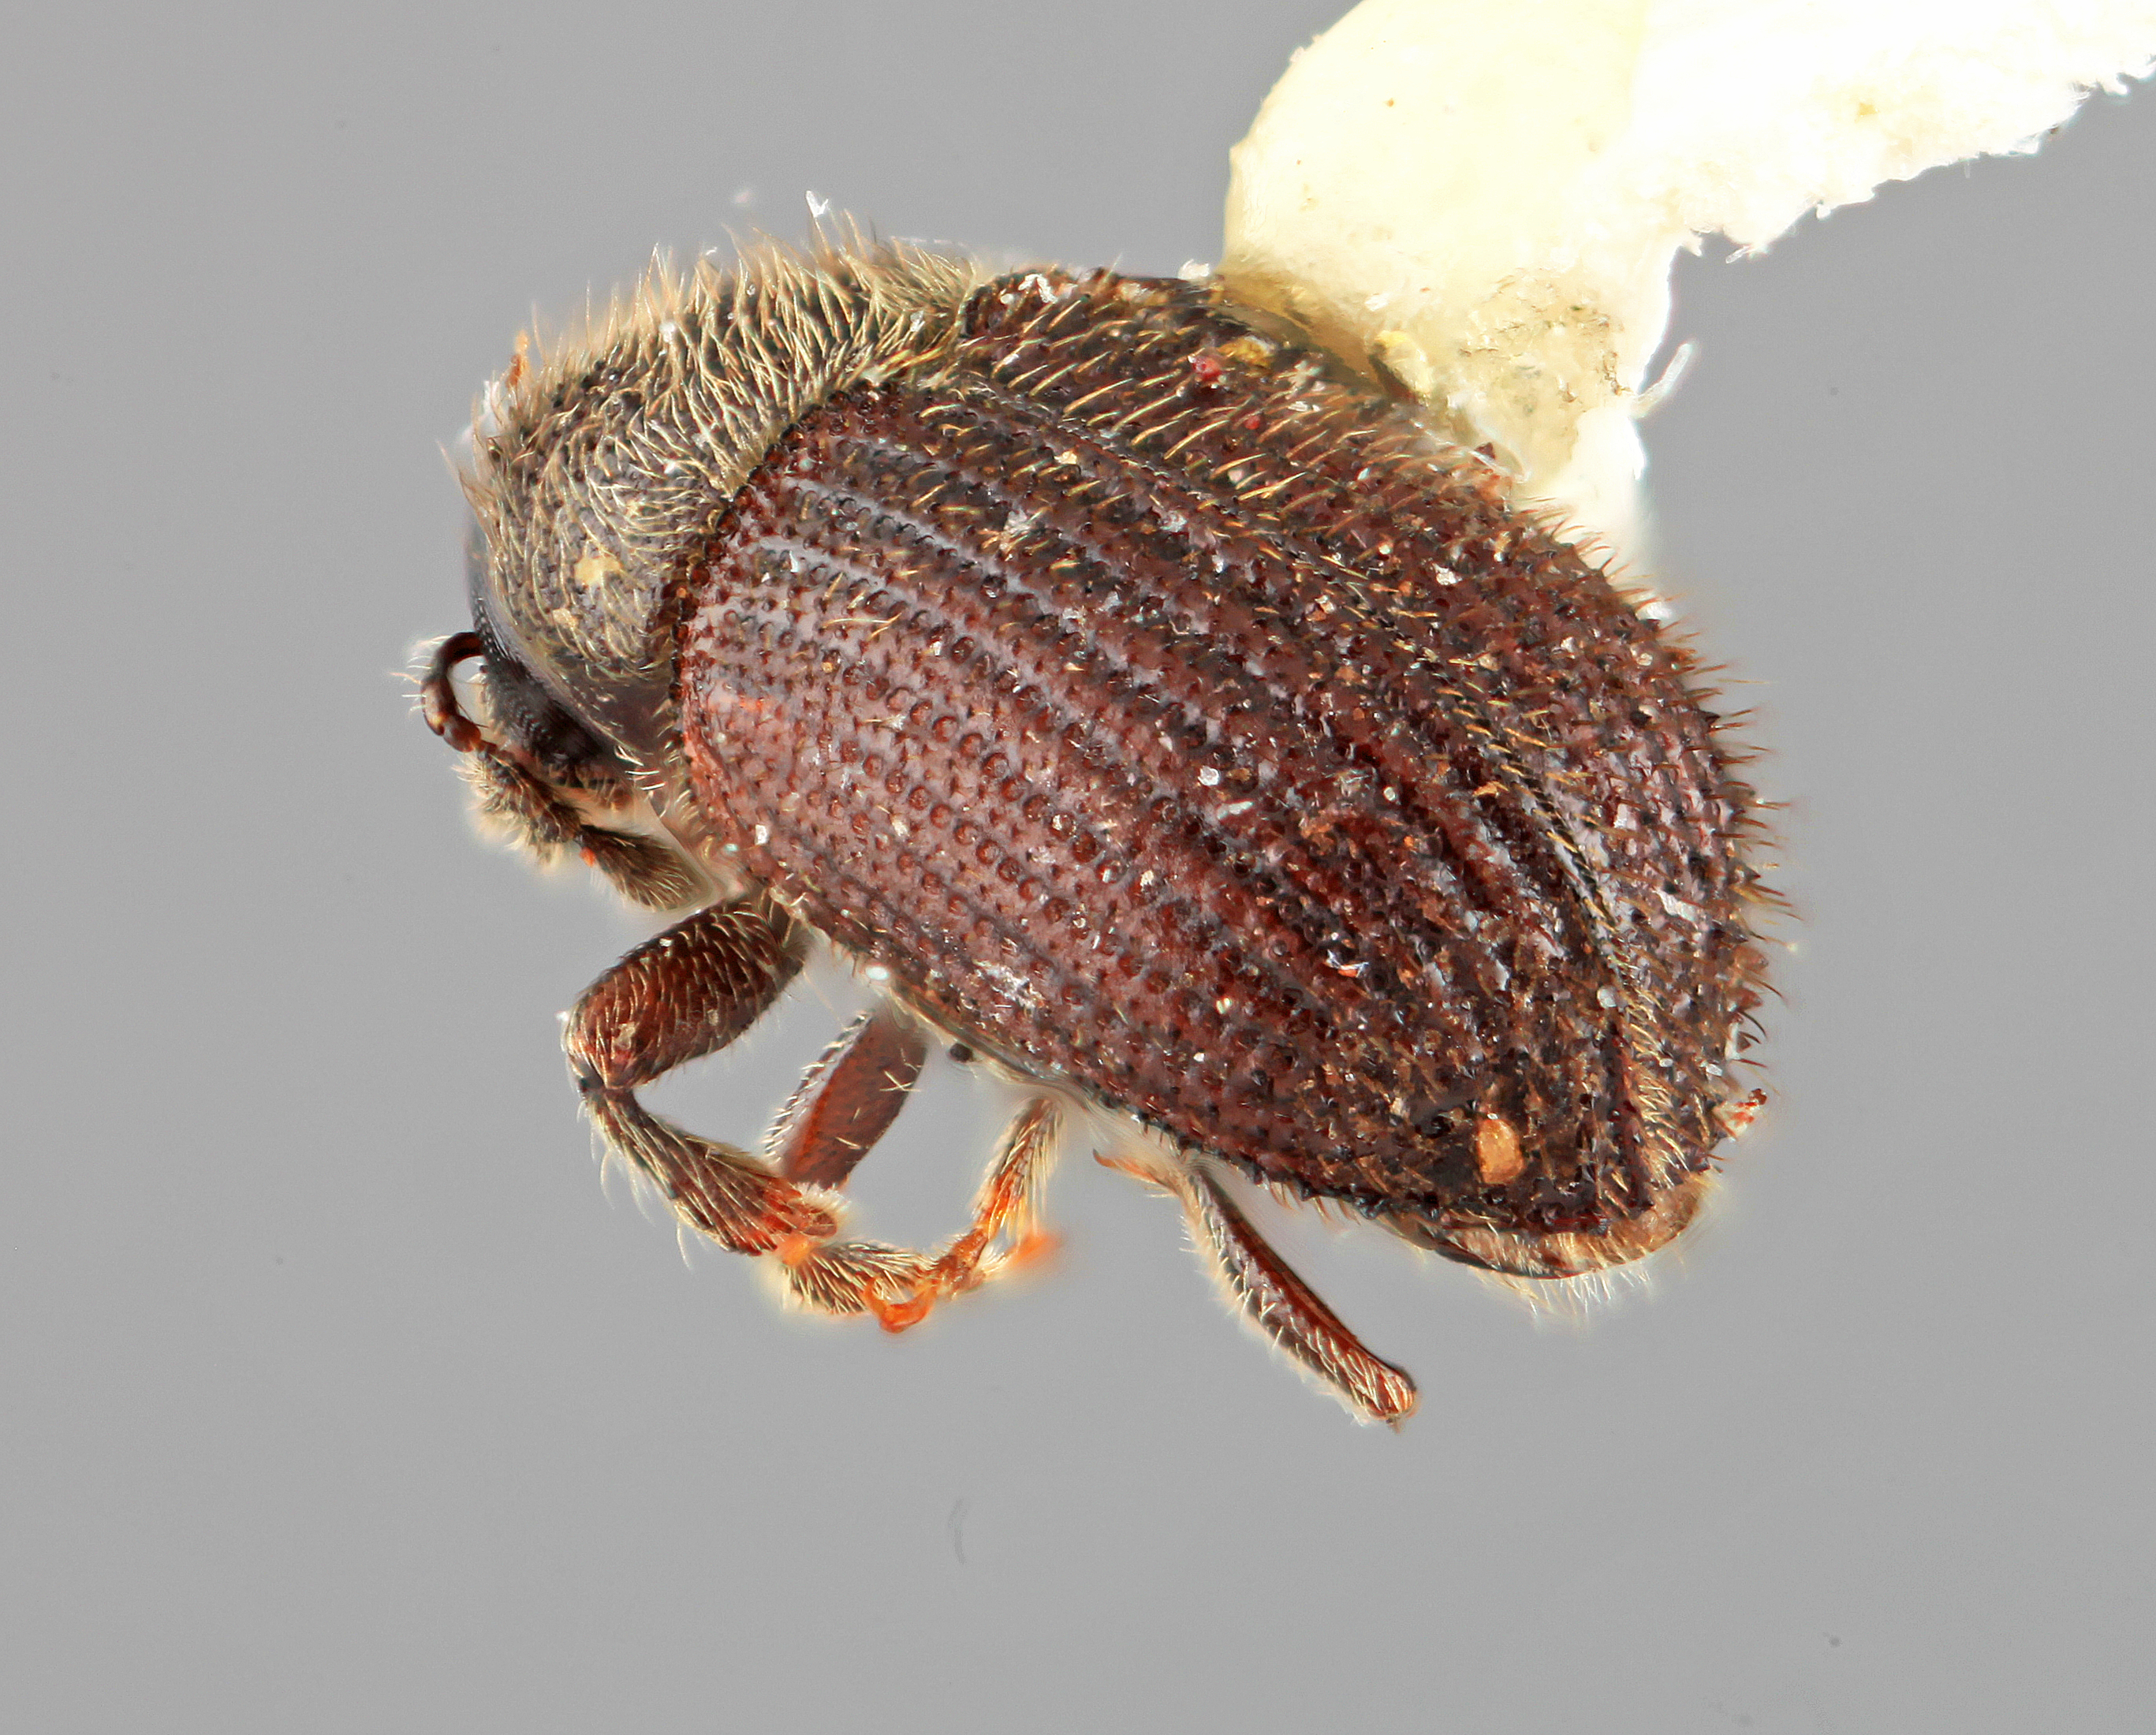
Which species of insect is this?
Phloeotribus hirticulus
